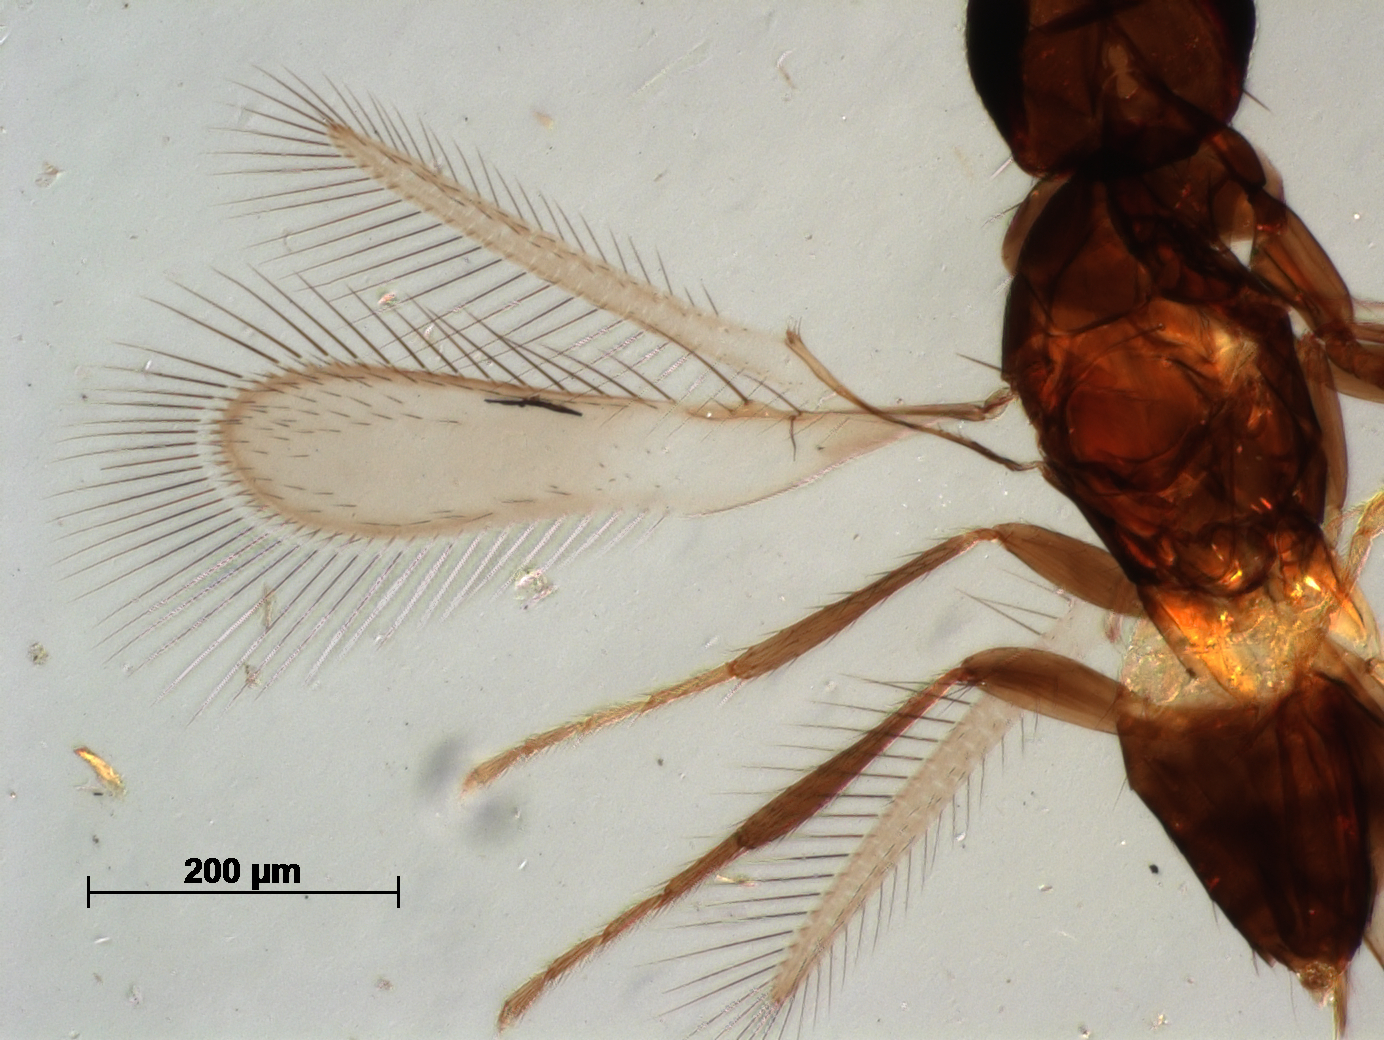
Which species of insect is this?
Erythmelus nanus
